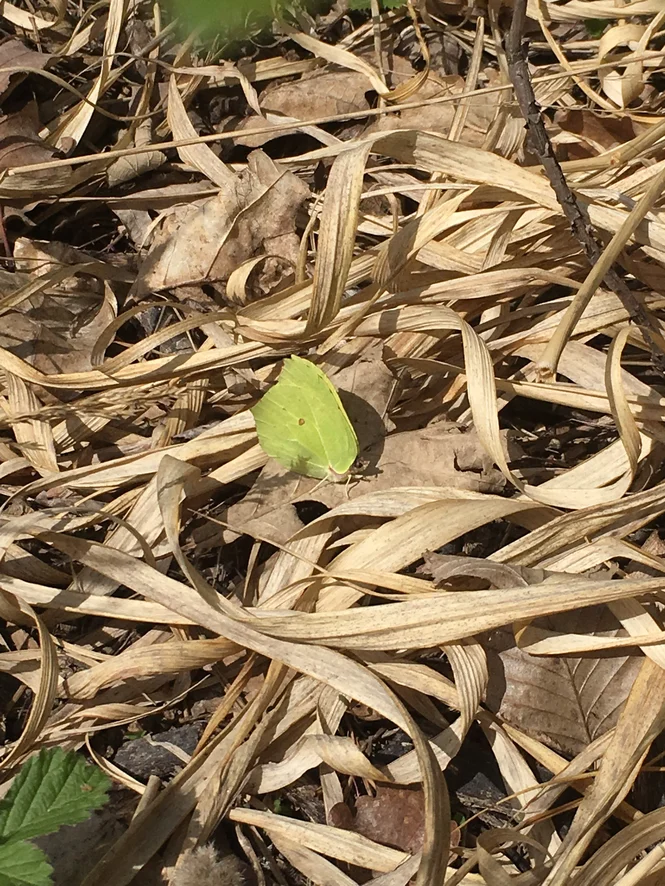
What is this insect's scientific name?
Gonepteryx rhamni
